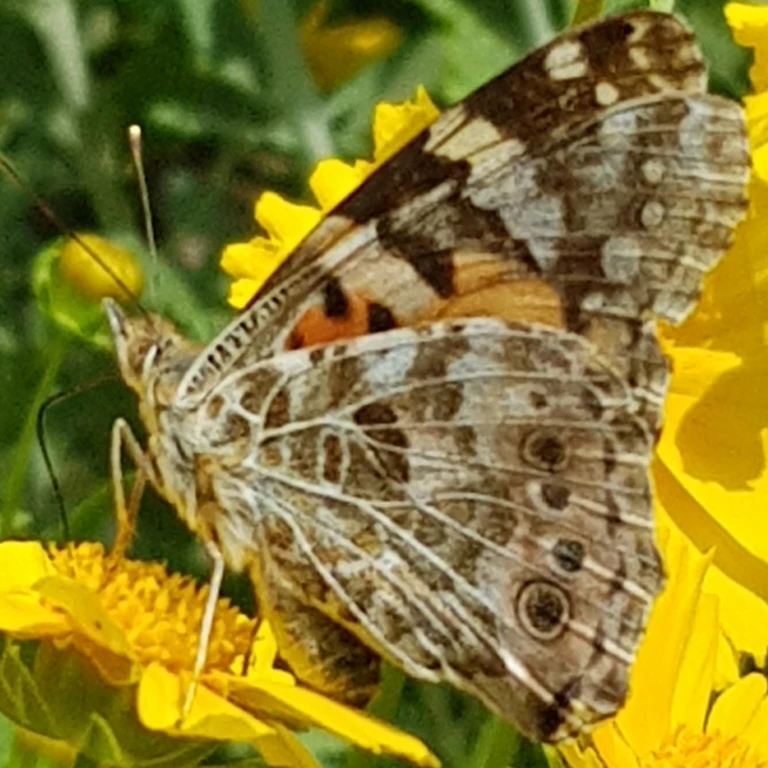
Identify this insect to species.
Vanessa cardui
